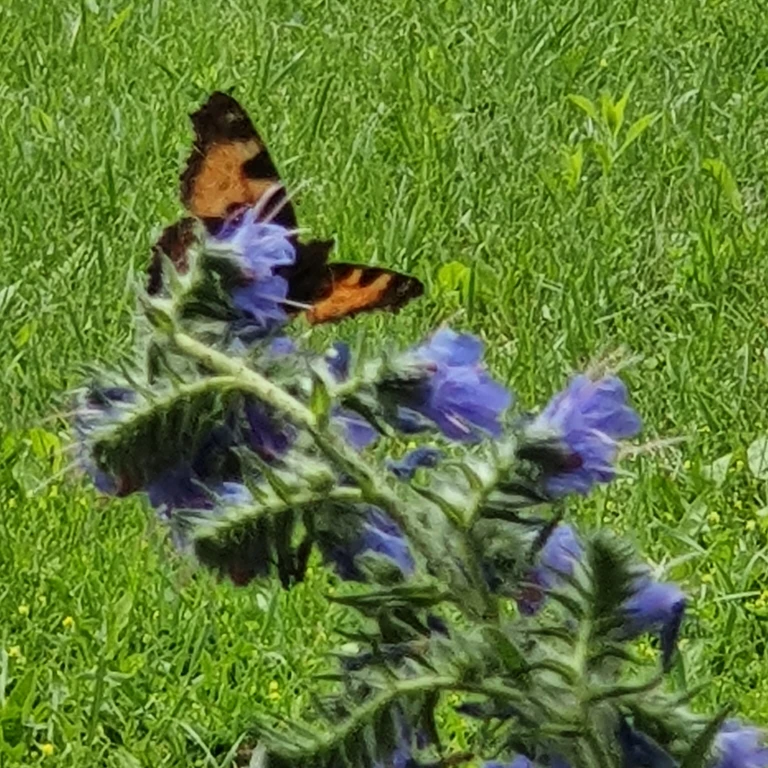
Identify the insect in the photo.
Aglais urticae
